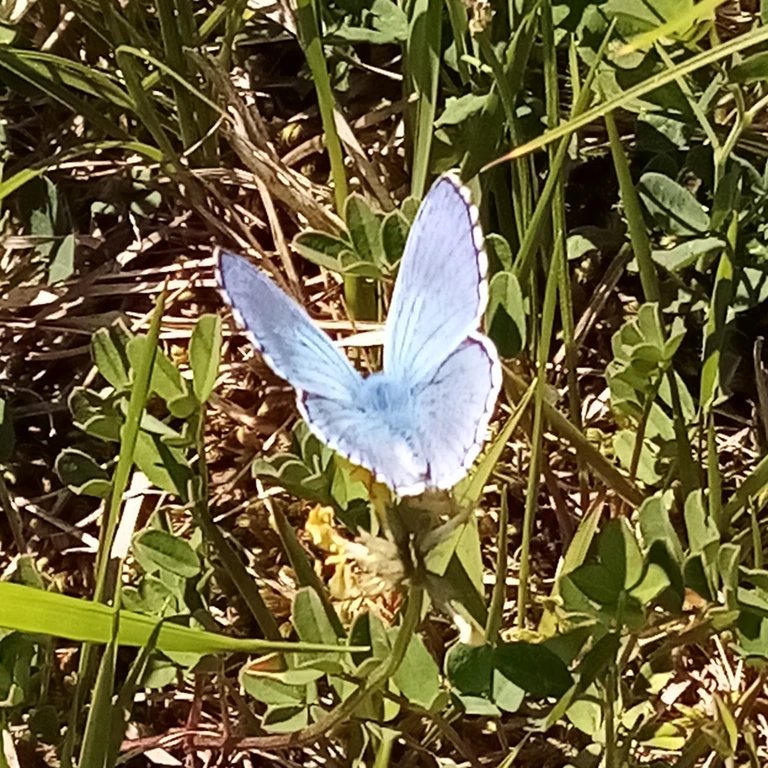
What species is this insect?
Lysandra bellargus
